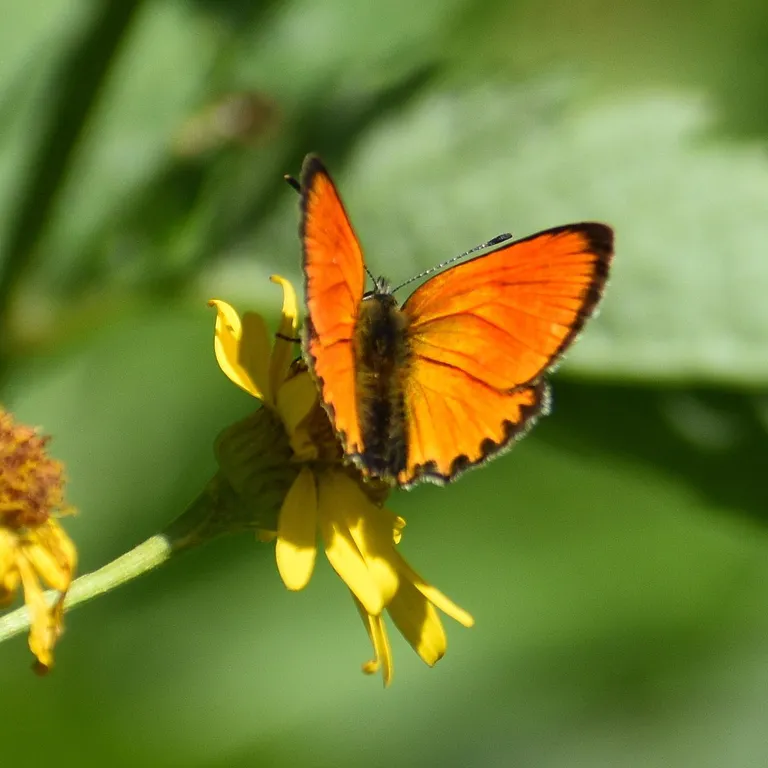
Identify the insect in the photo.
Lycaena virgaureae
